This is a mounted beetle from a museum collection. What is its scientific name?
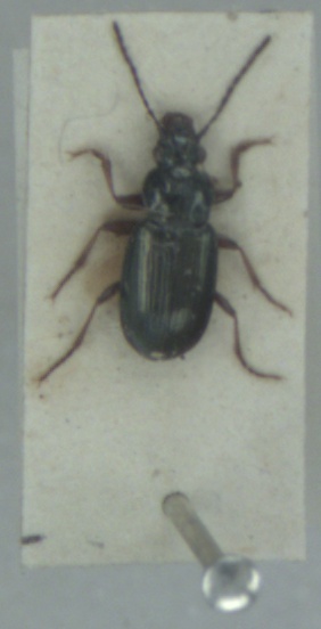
Pogonus chalceus
